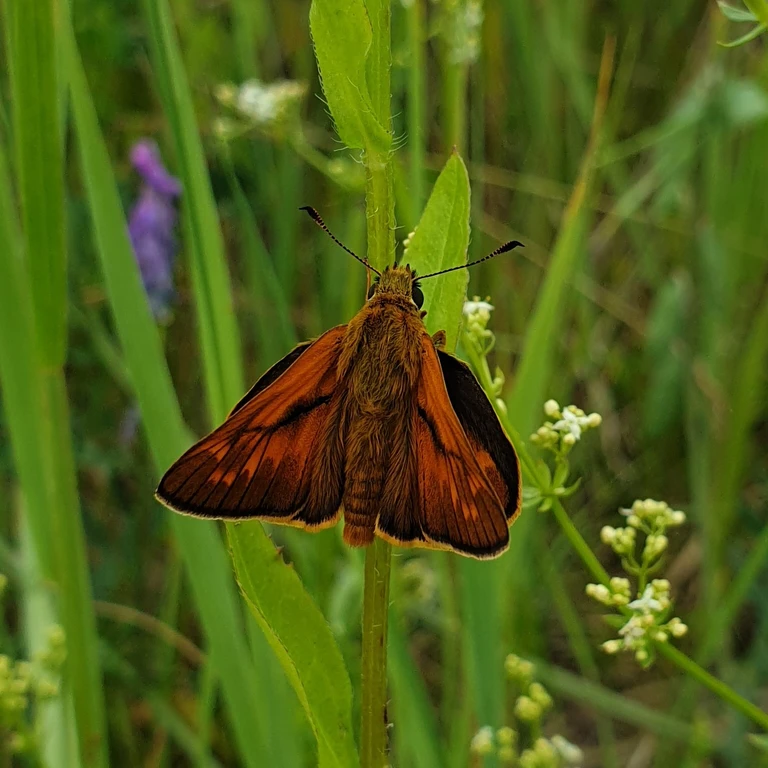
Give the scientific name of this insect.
Ochlodes sylvanus (also Ochlodes venata)
